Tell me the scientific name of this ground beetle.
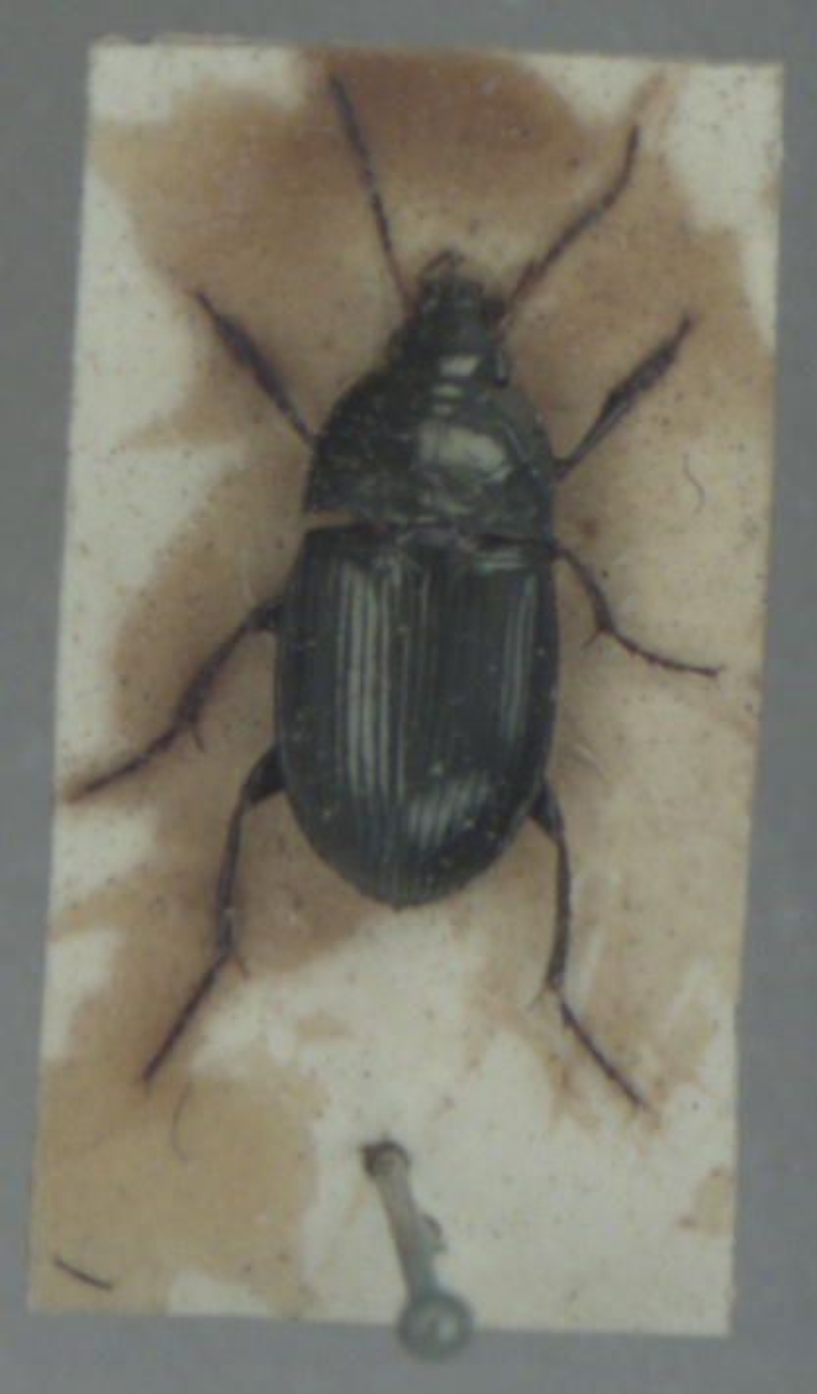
Amara ovata
